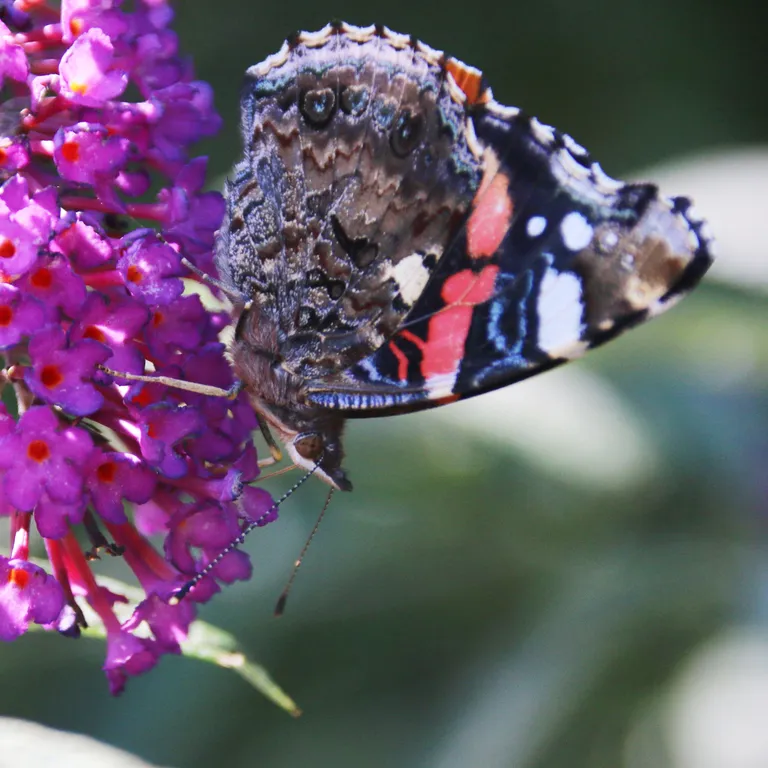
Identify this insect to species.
Vanessa atalanta
